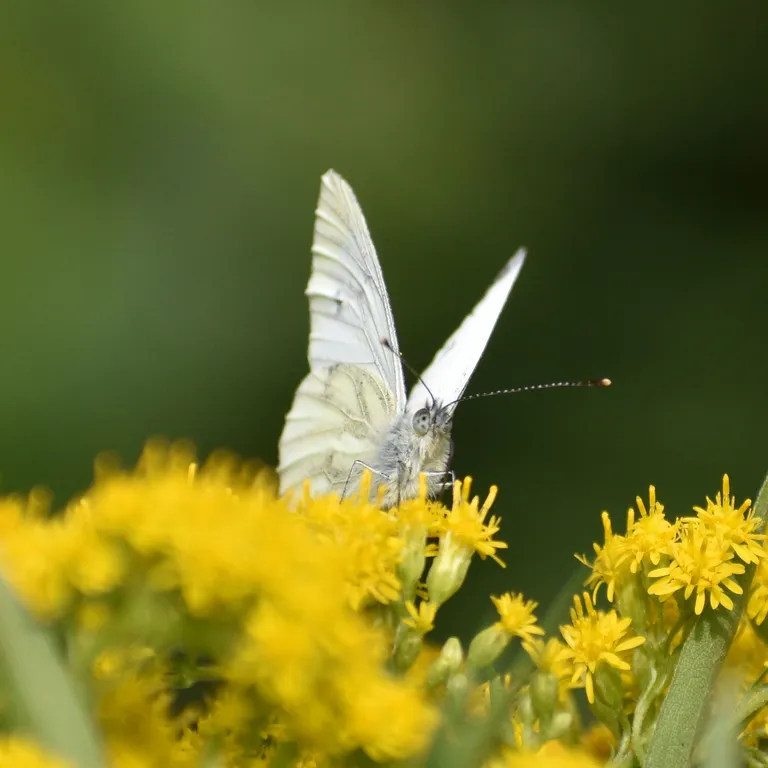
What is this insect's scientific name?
Pieris napi
